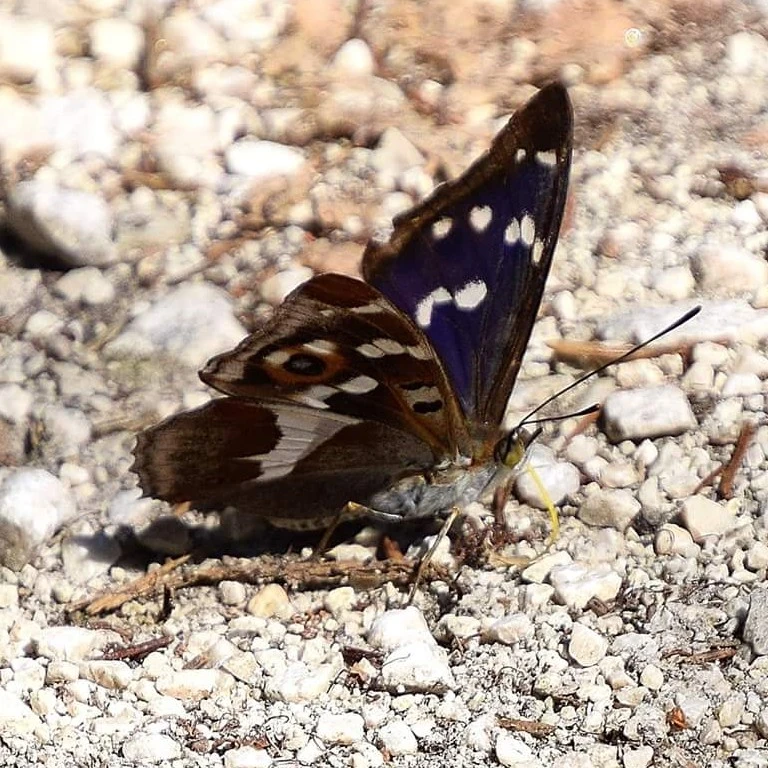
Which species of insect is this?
Apatura iris
